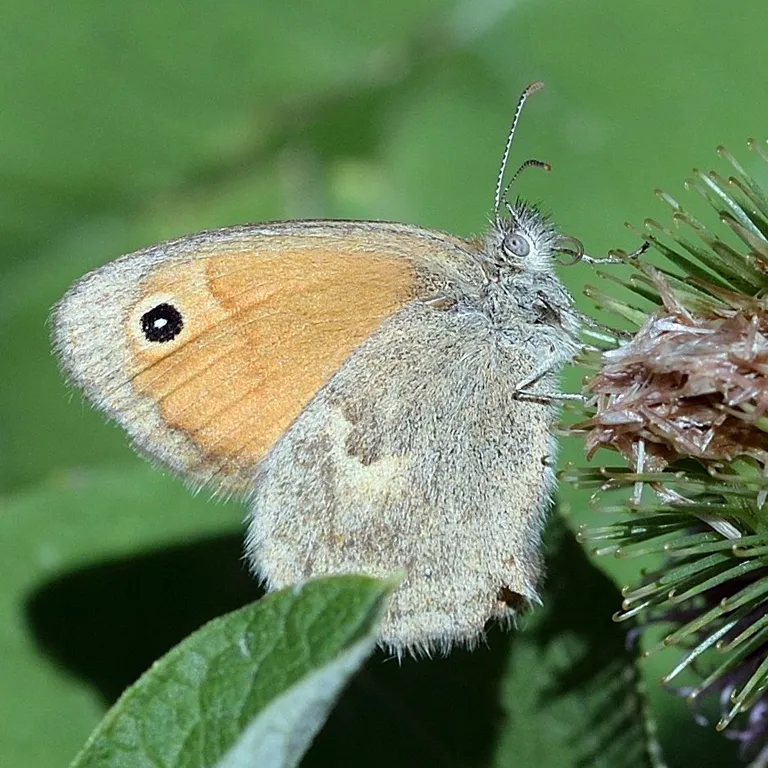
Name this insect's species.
Coenonympha pamphilus
